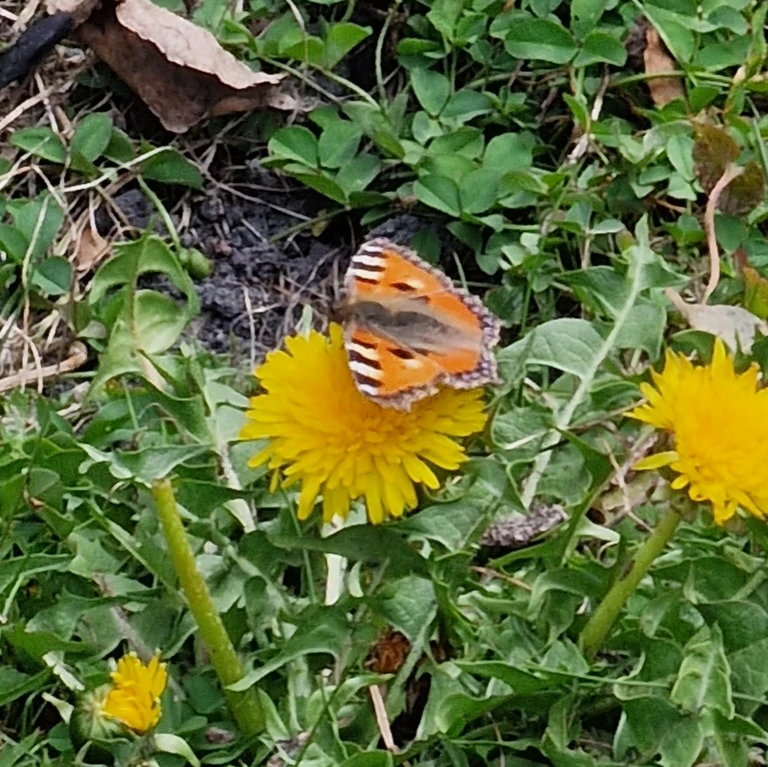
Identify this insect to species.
Aglais urticae
